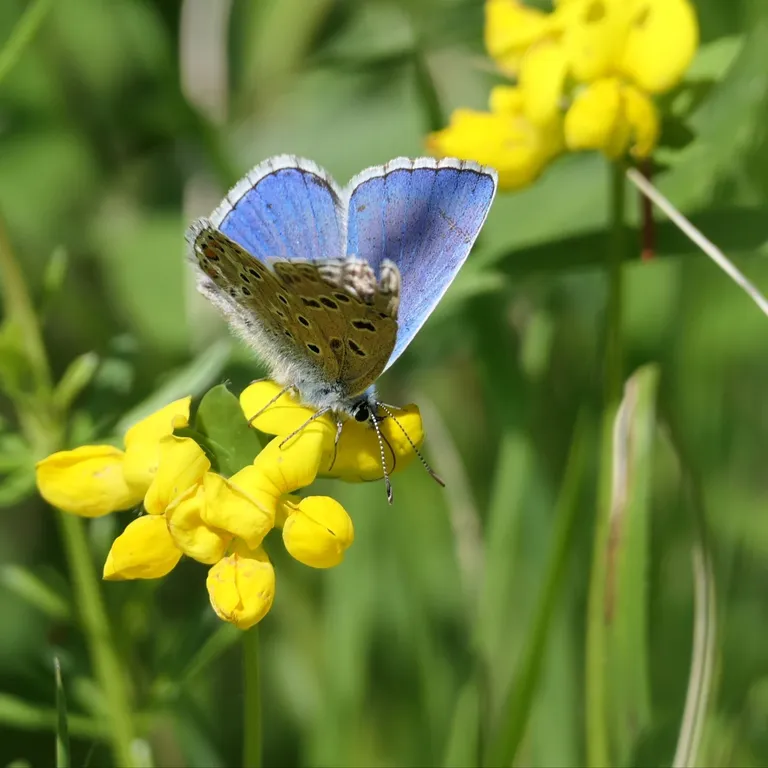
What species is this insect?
Lysandra bellargus
